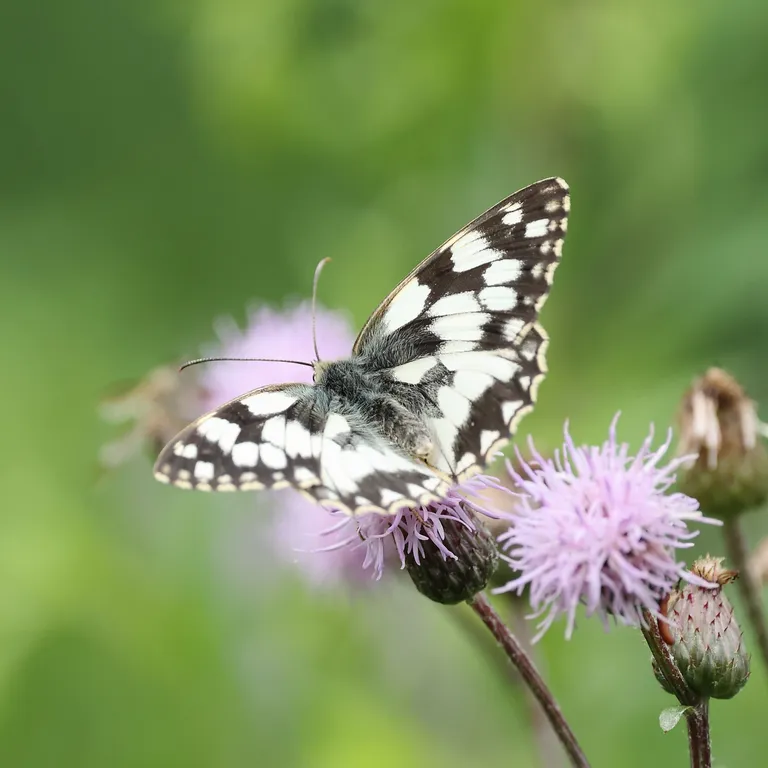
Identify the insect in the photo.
Melanargia galathea
